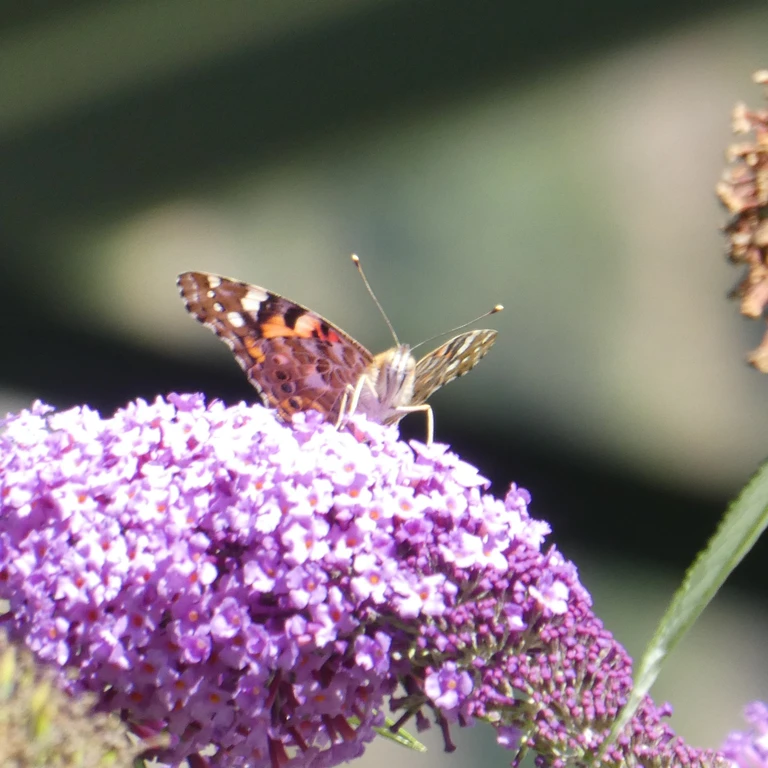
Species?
Vanessa cardui
